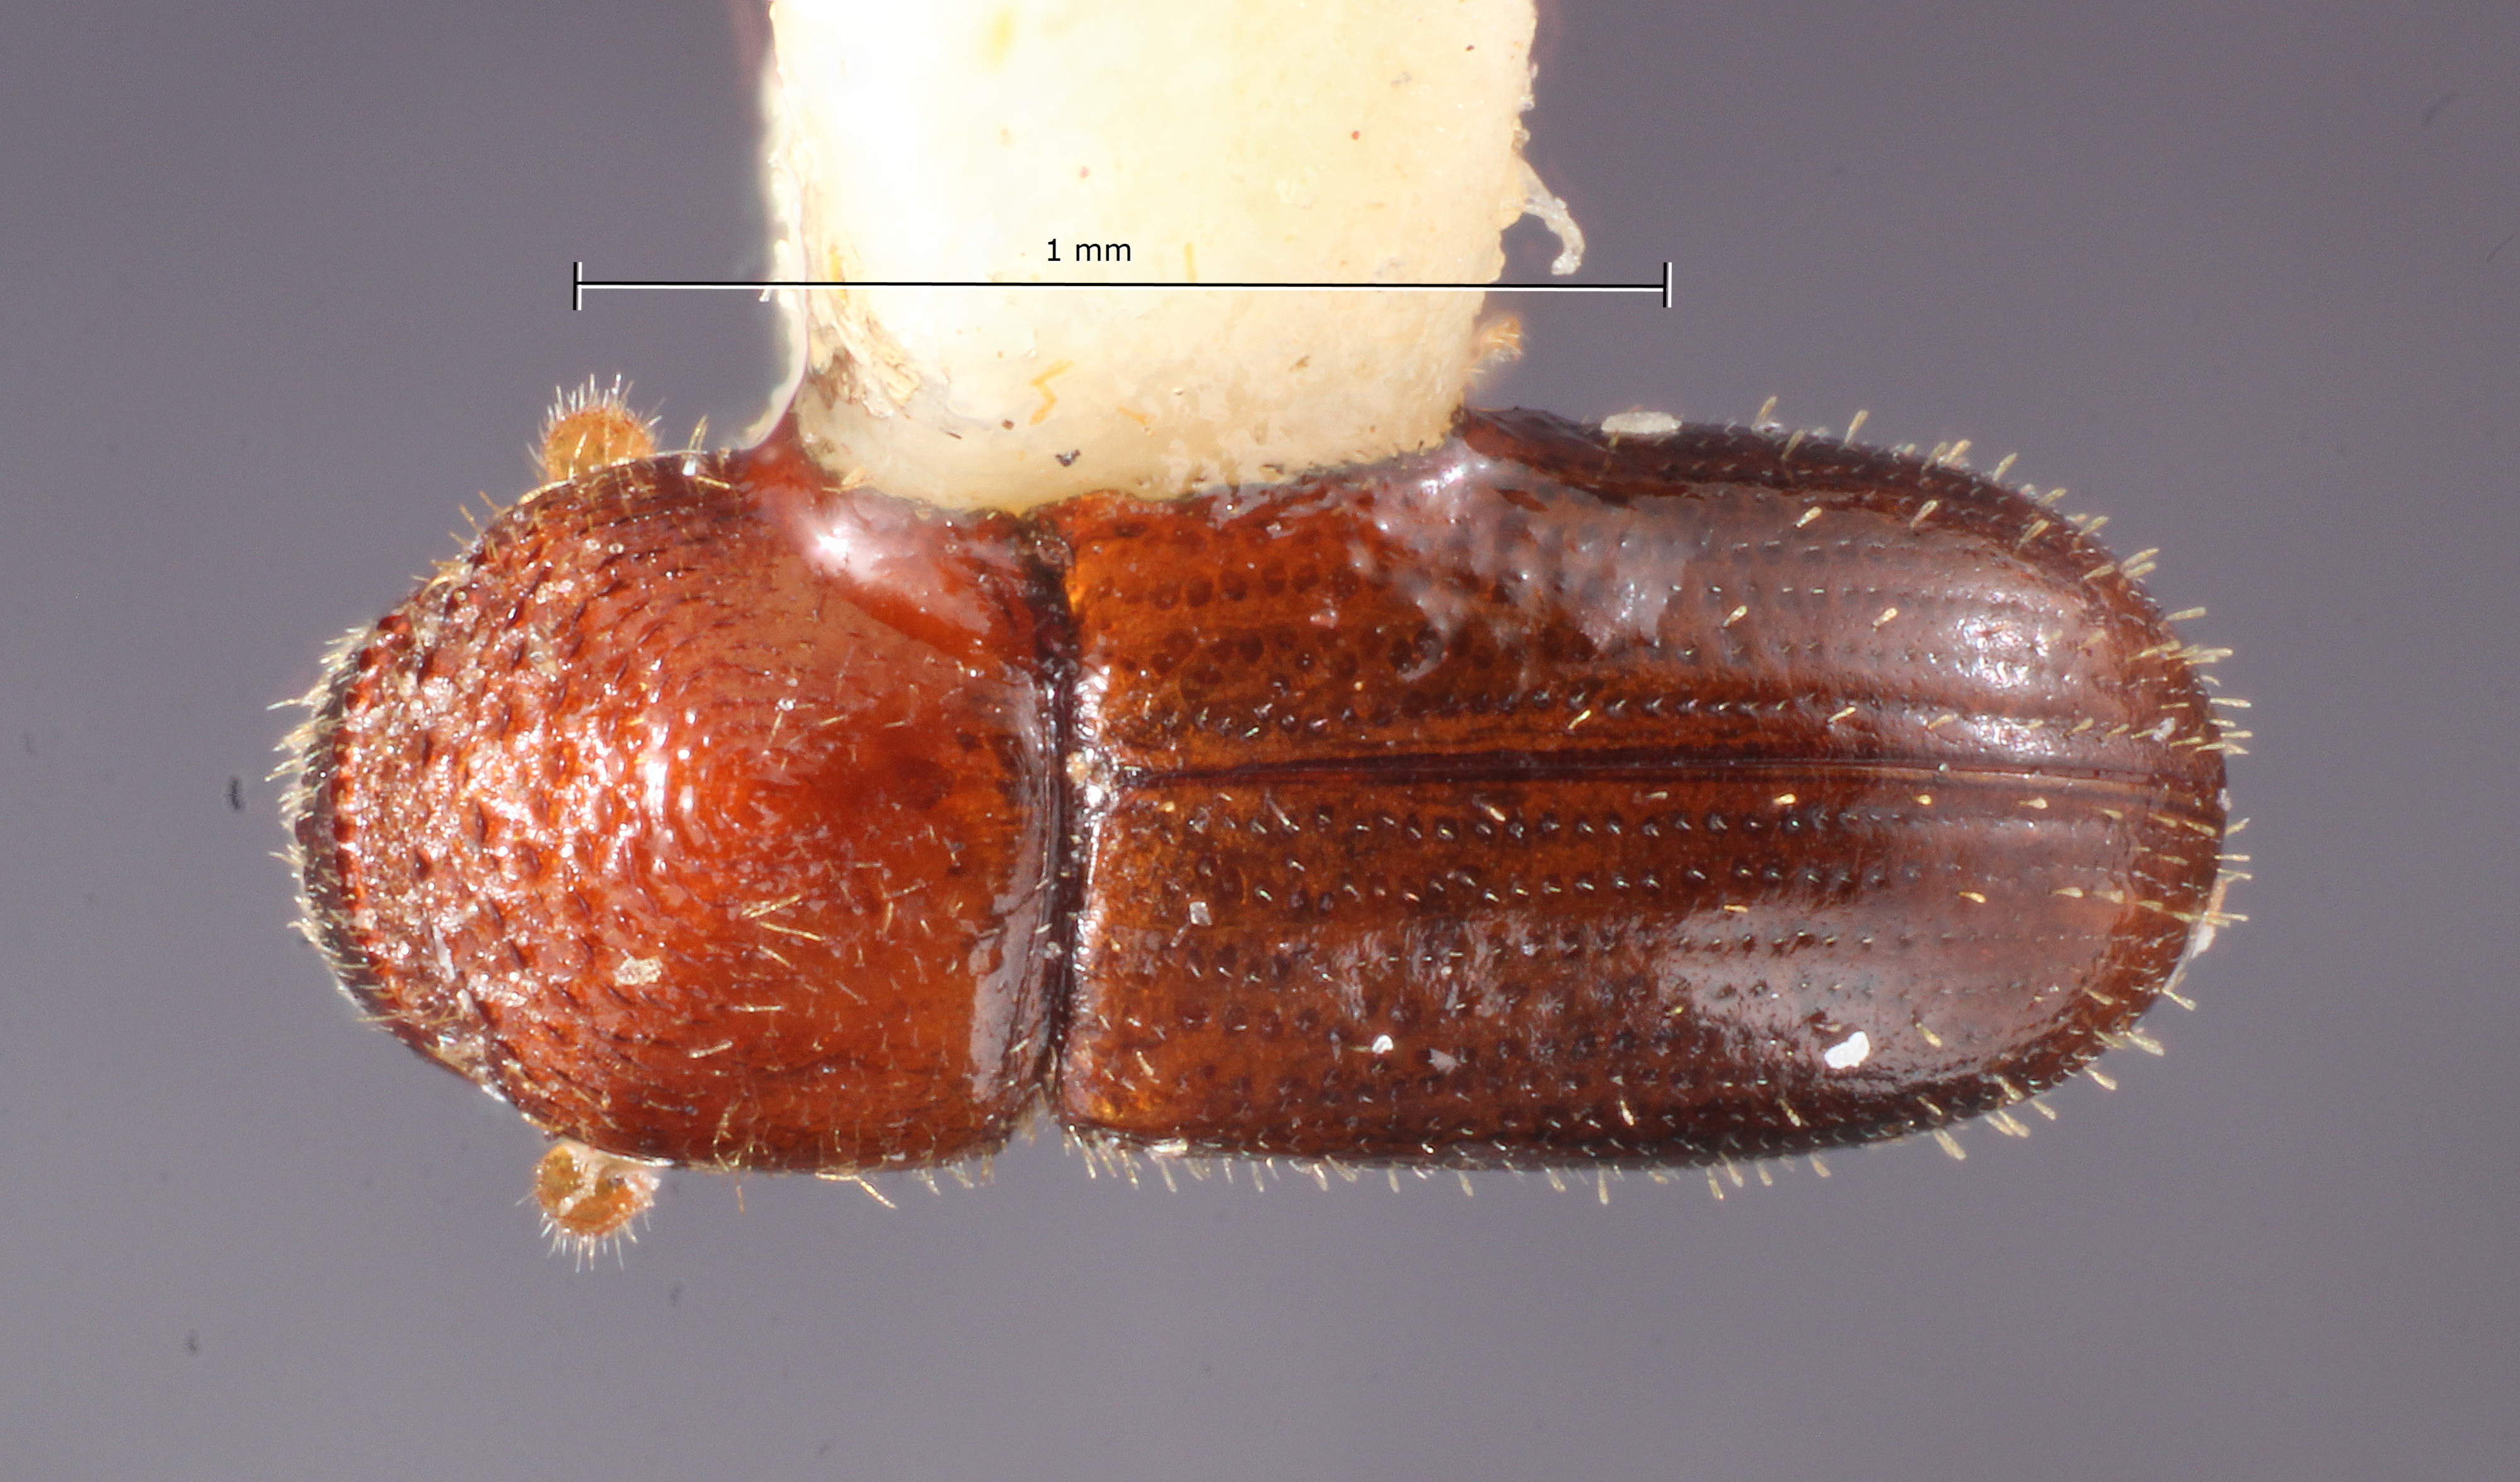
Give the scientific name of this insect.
Cryptocarenus lepidus
